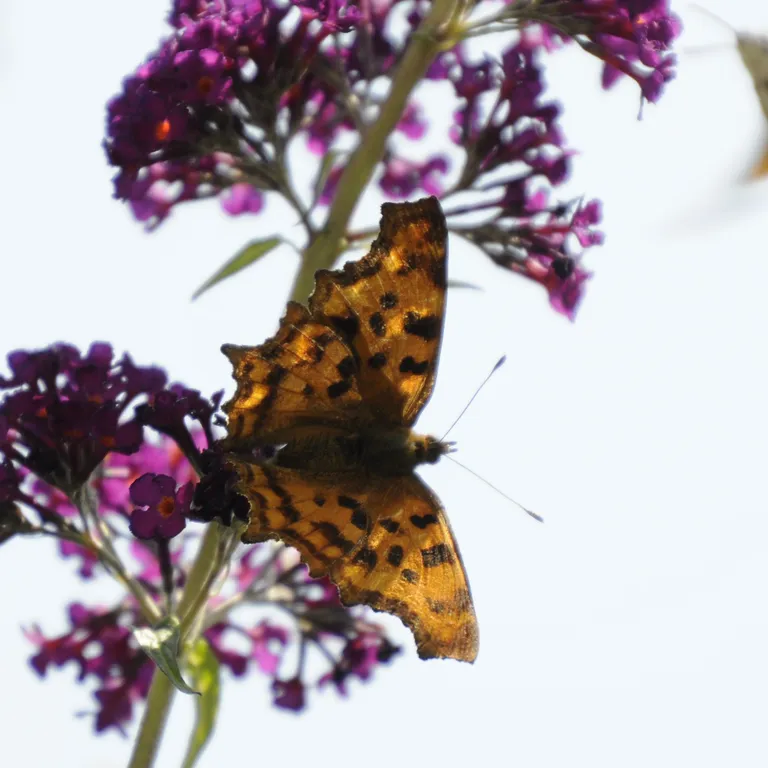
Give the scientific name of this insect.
Polygonia c-album
